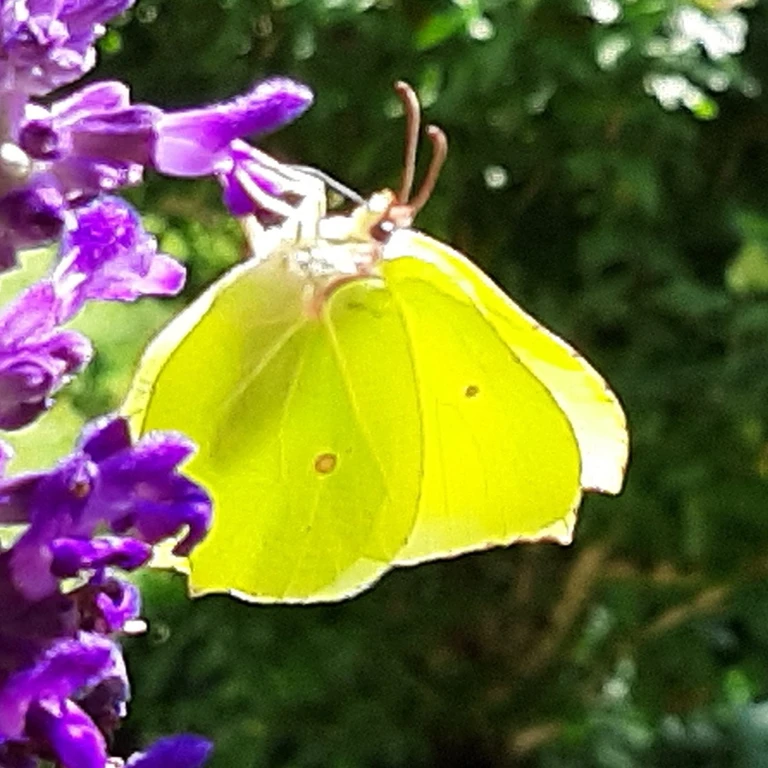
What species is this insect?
Gonepteryx rhamni
